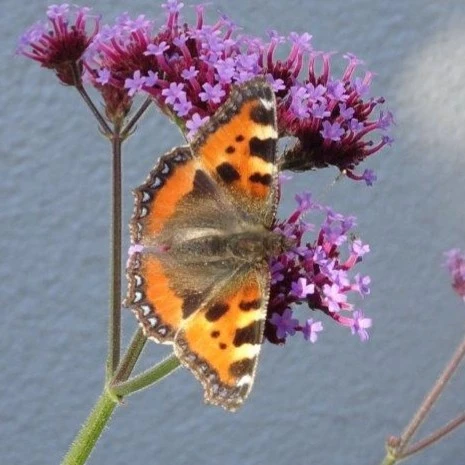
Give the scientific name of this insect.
Aglais urticae
